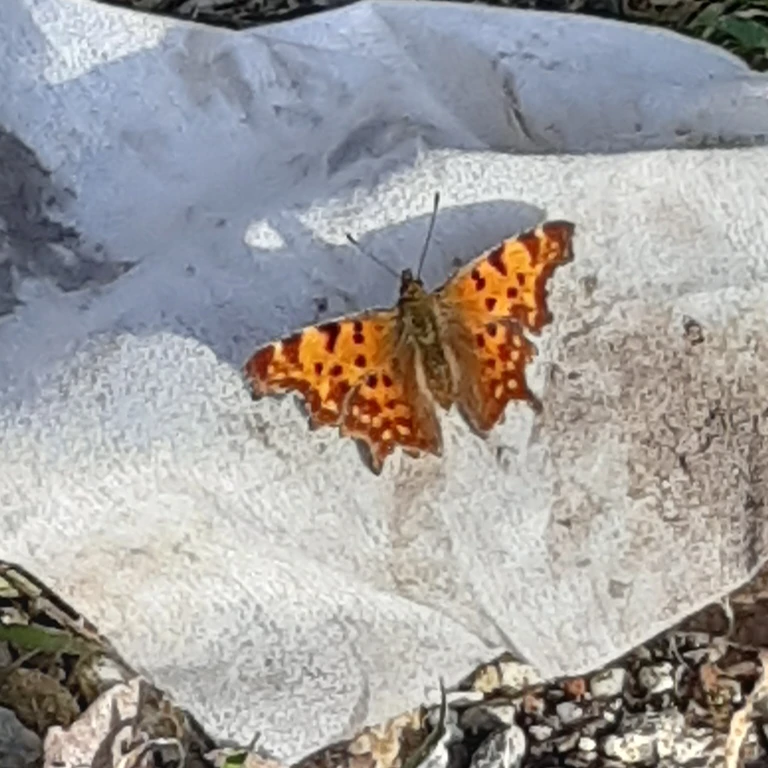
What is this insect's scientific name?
Polygonia c-album
